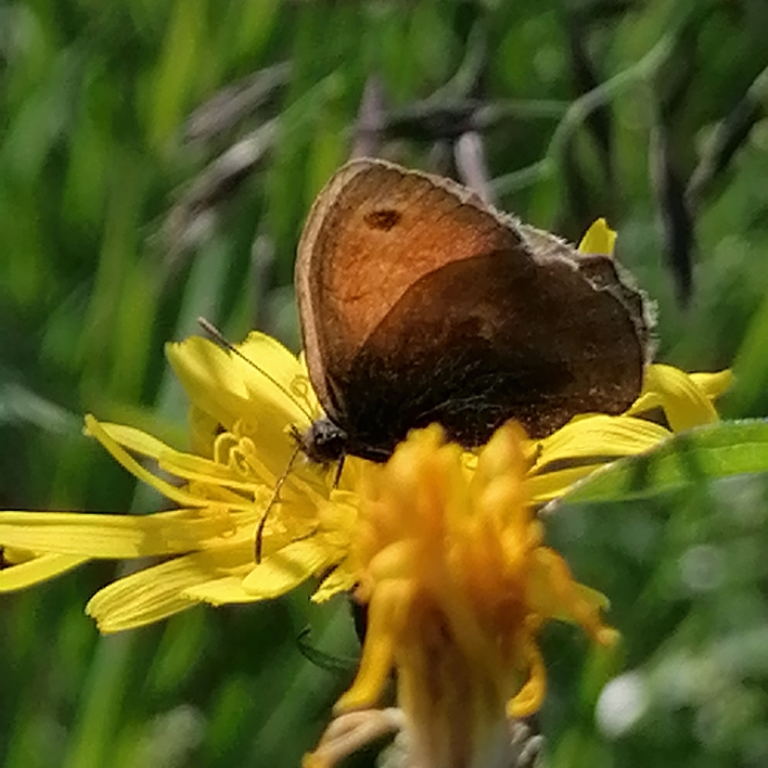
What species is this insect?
Coenonympha pamphilus
